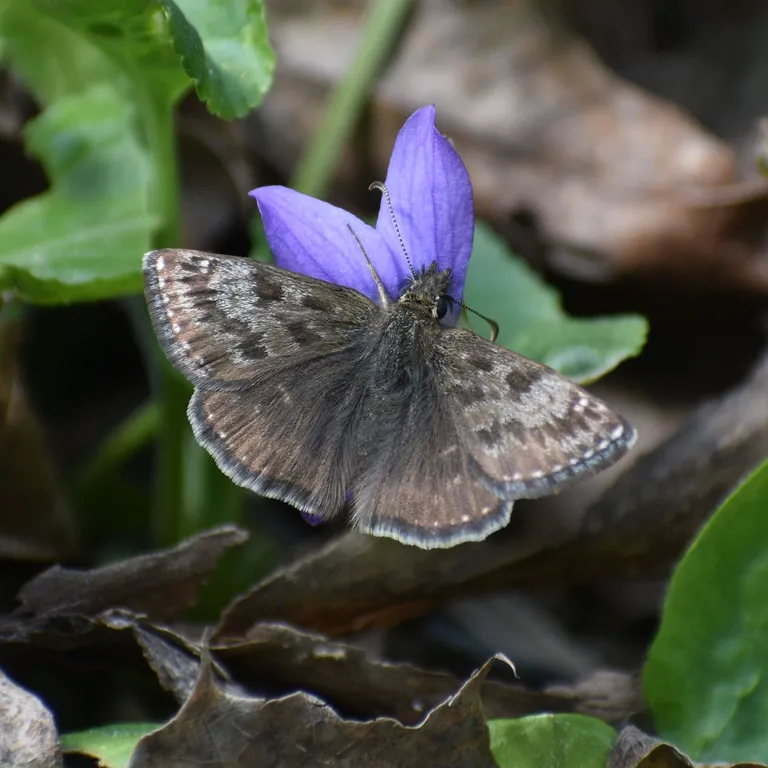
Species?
Erynnis tages
